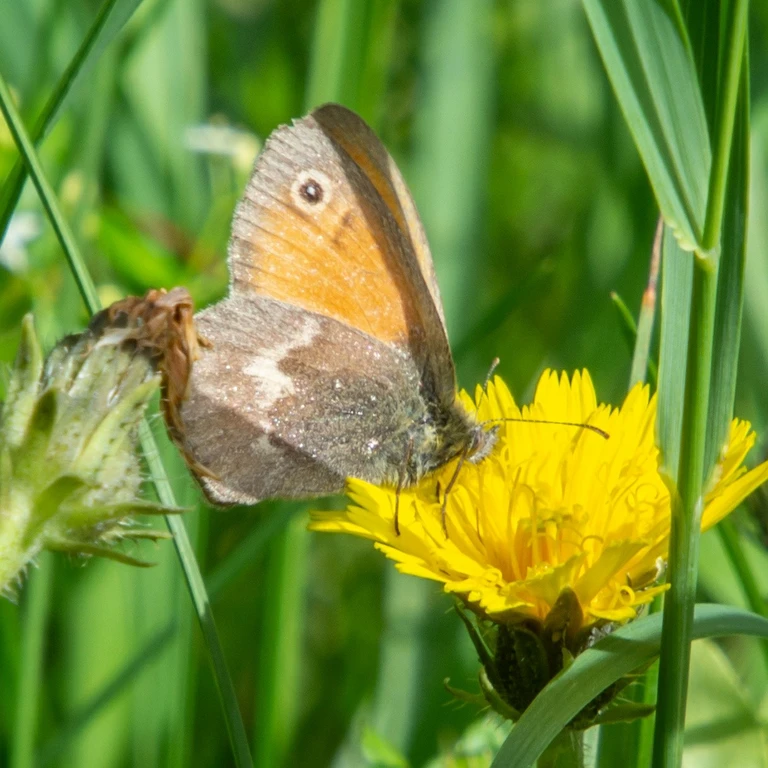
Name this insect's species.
Coenonympha pamphilus
